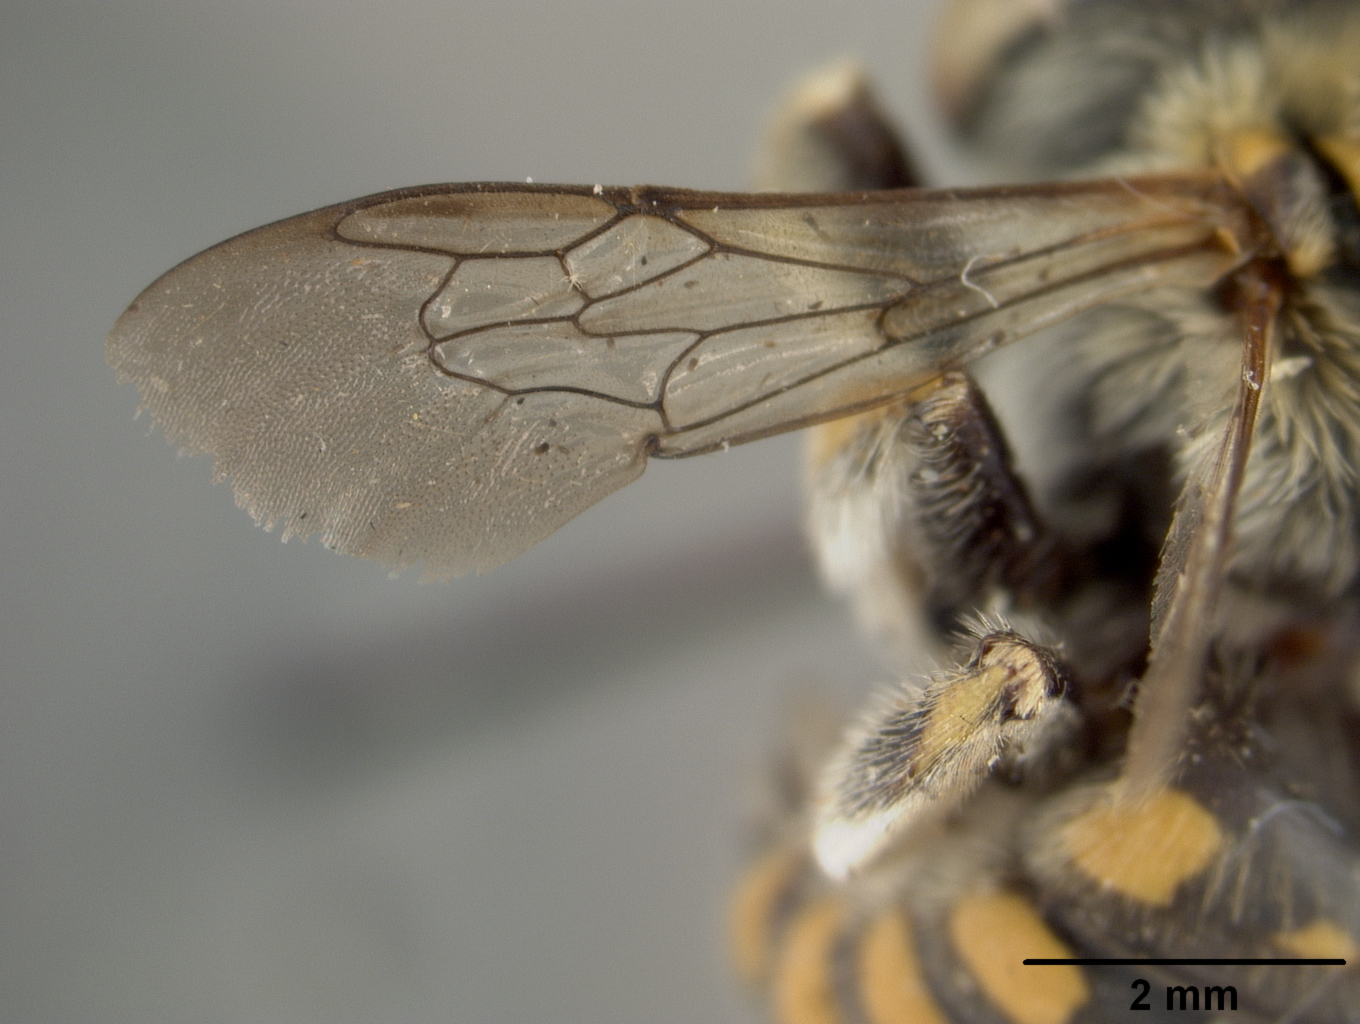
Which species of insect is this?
Anthidium zamoranicum
